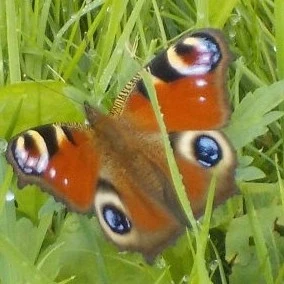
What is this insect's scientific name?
Aglais io
